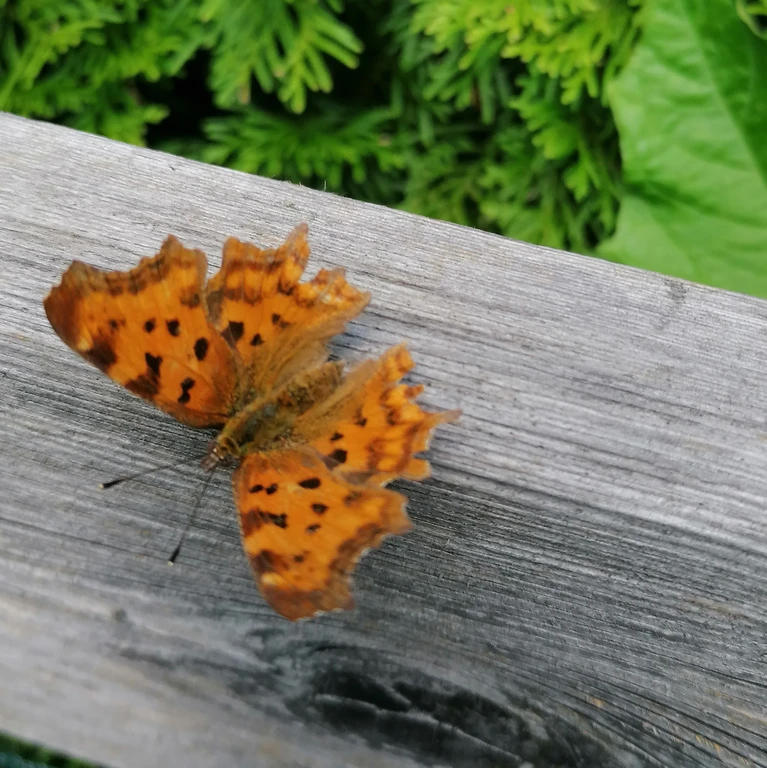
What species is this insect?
Polygonia c-album
